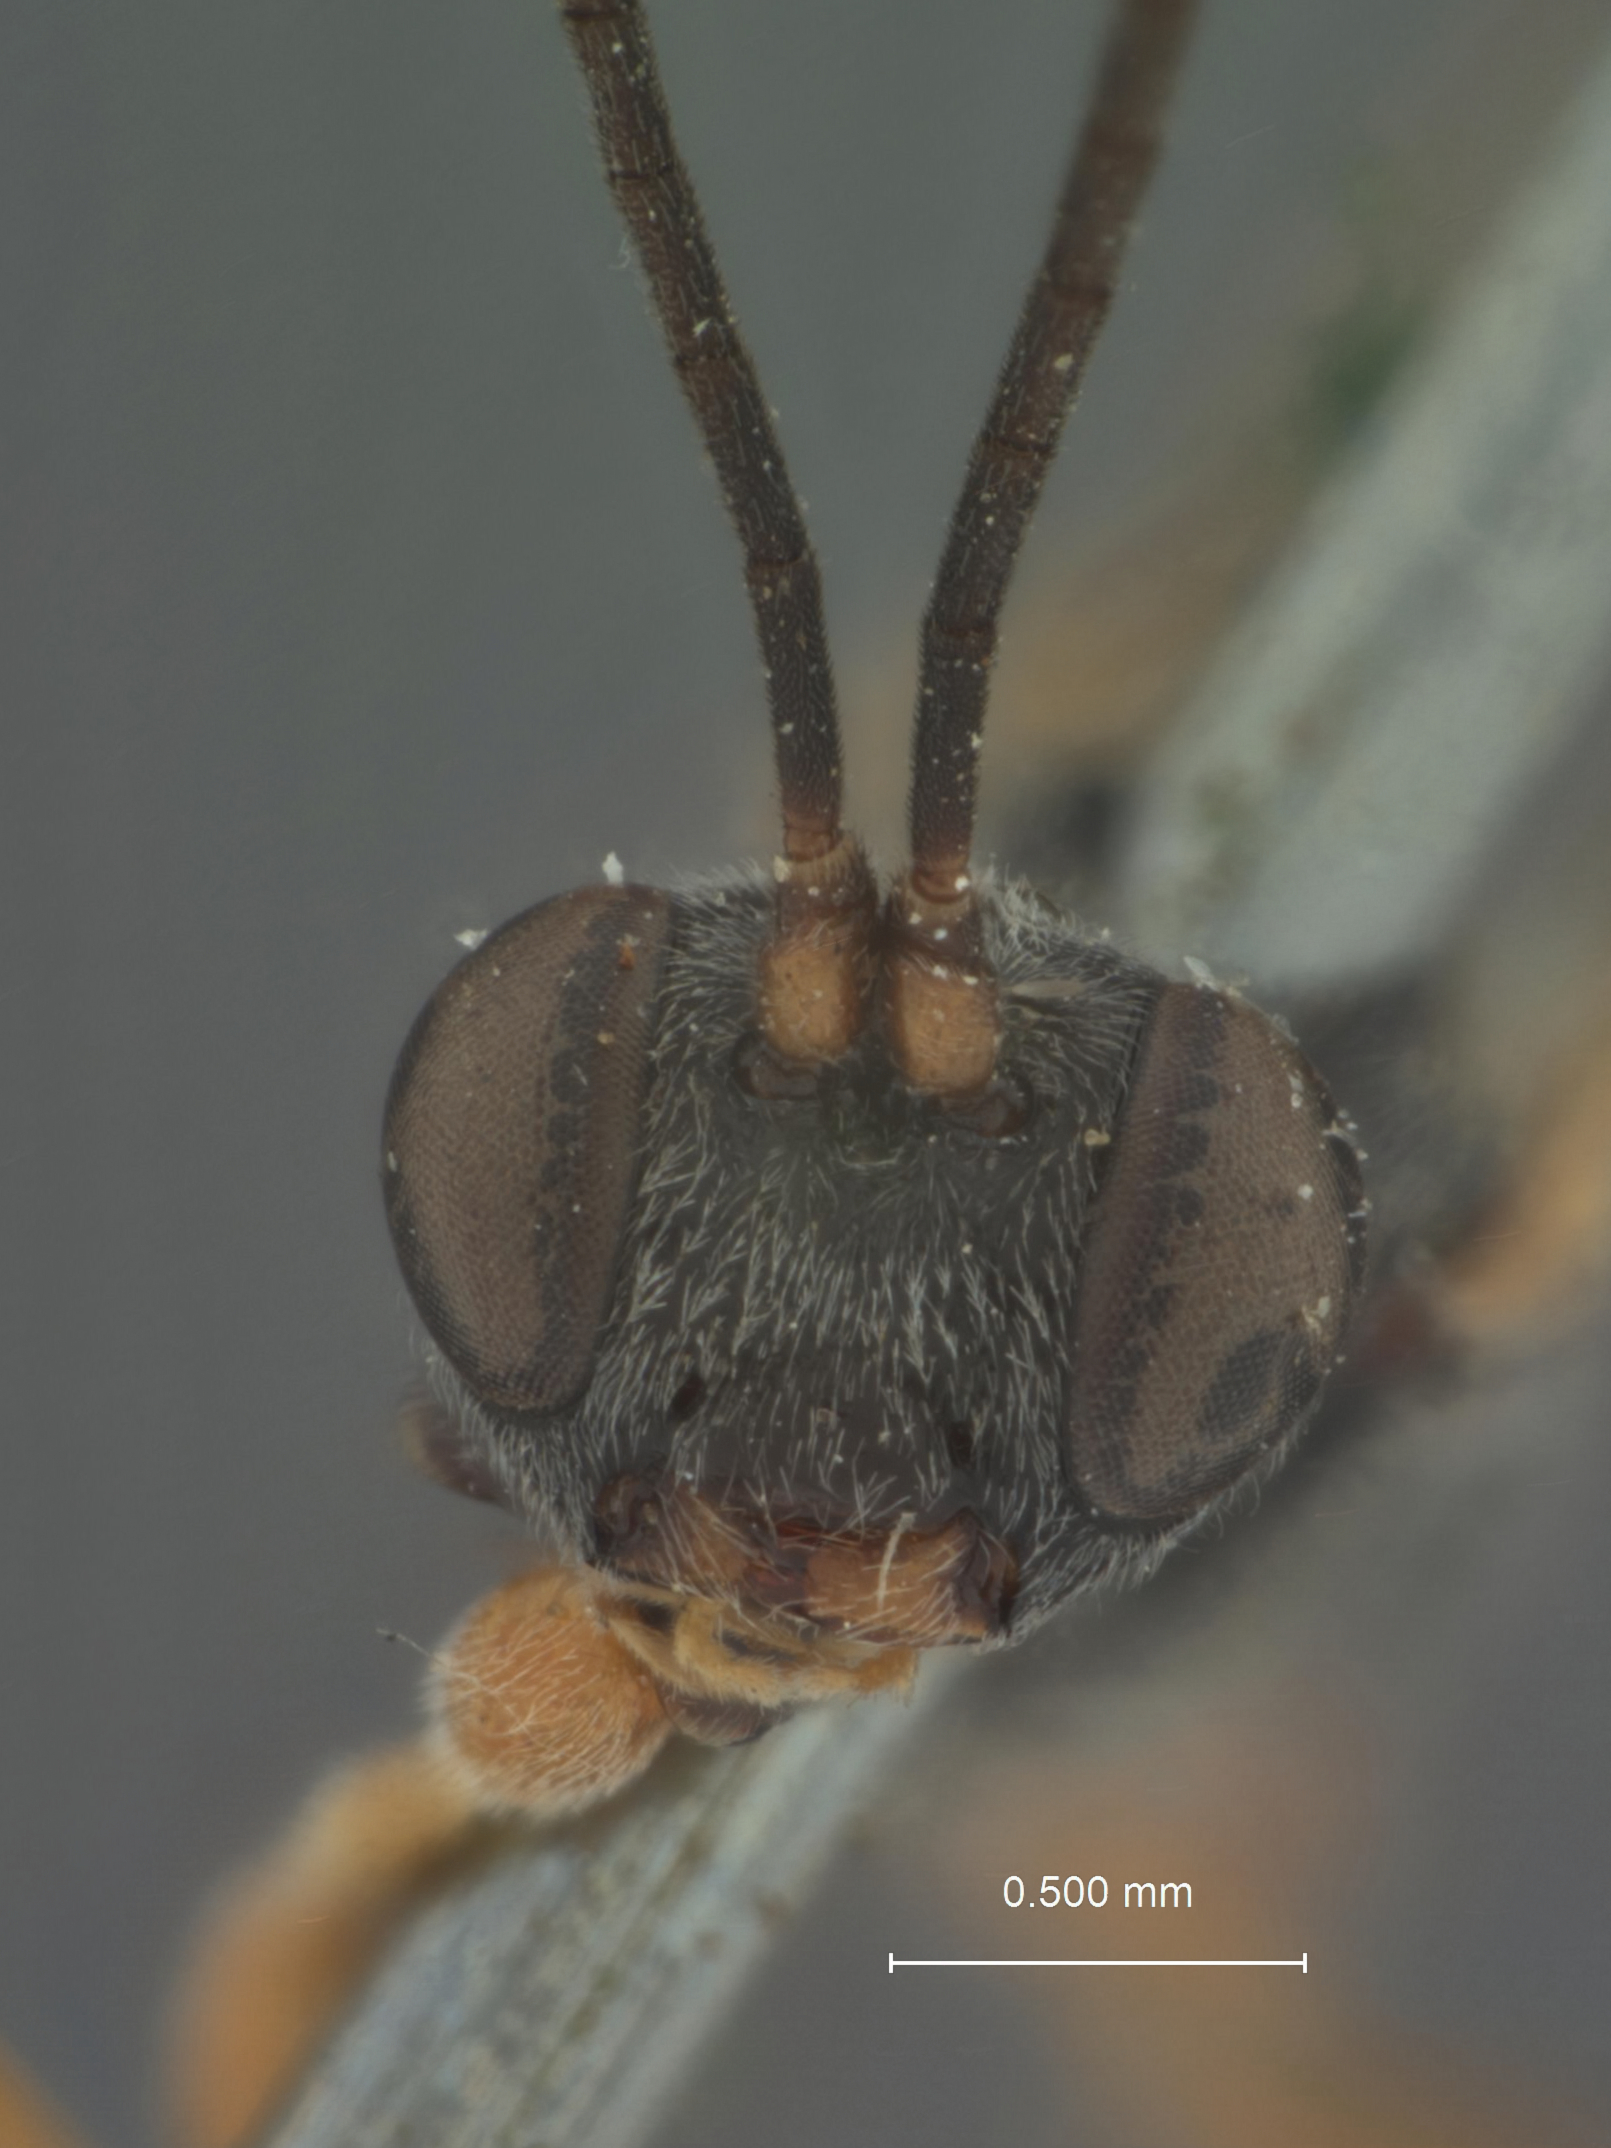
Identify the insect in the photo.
Stilpnus texanus
